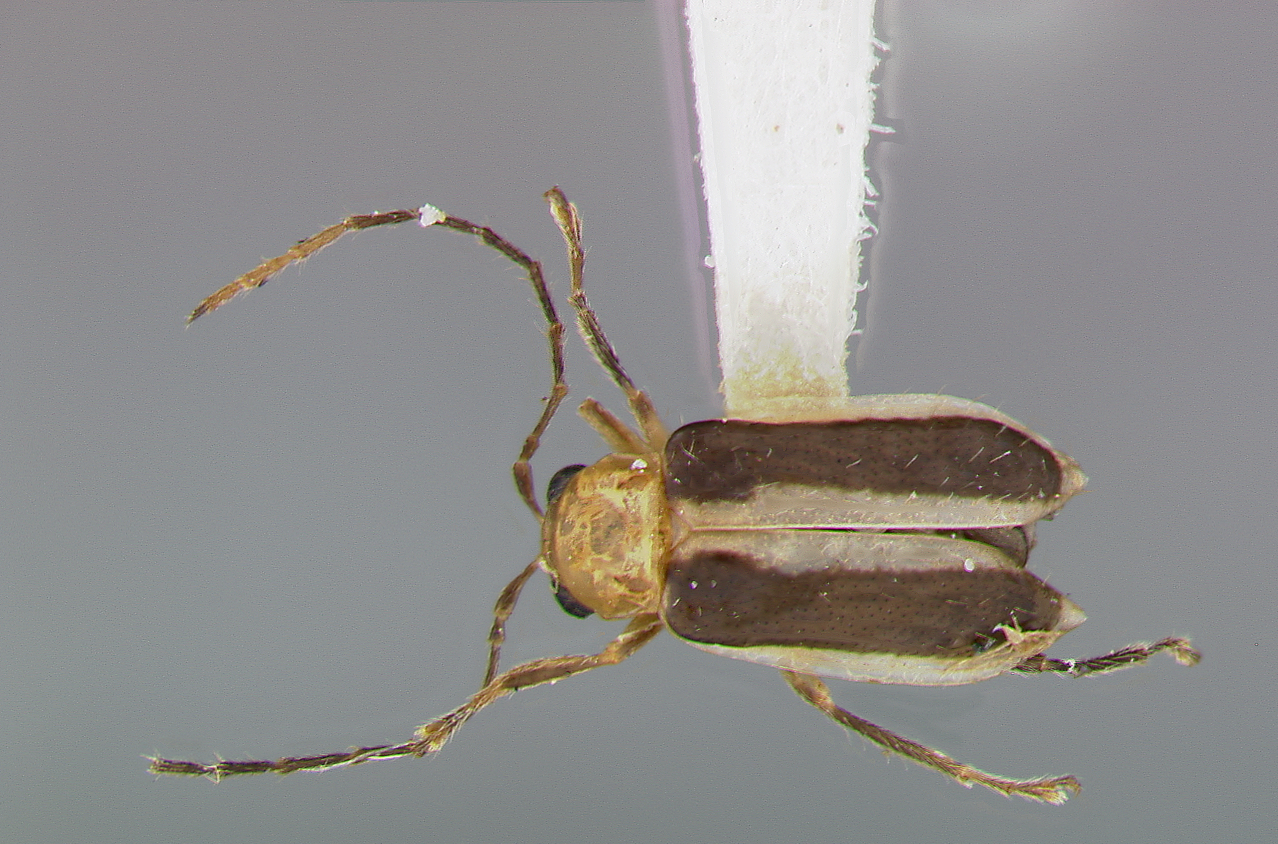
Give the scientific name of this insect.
Trichobrotica nymphaea
